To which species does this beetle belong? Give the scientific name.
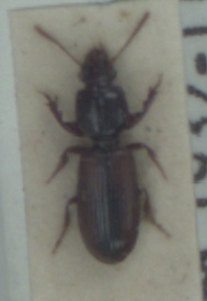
Clivina collaris
